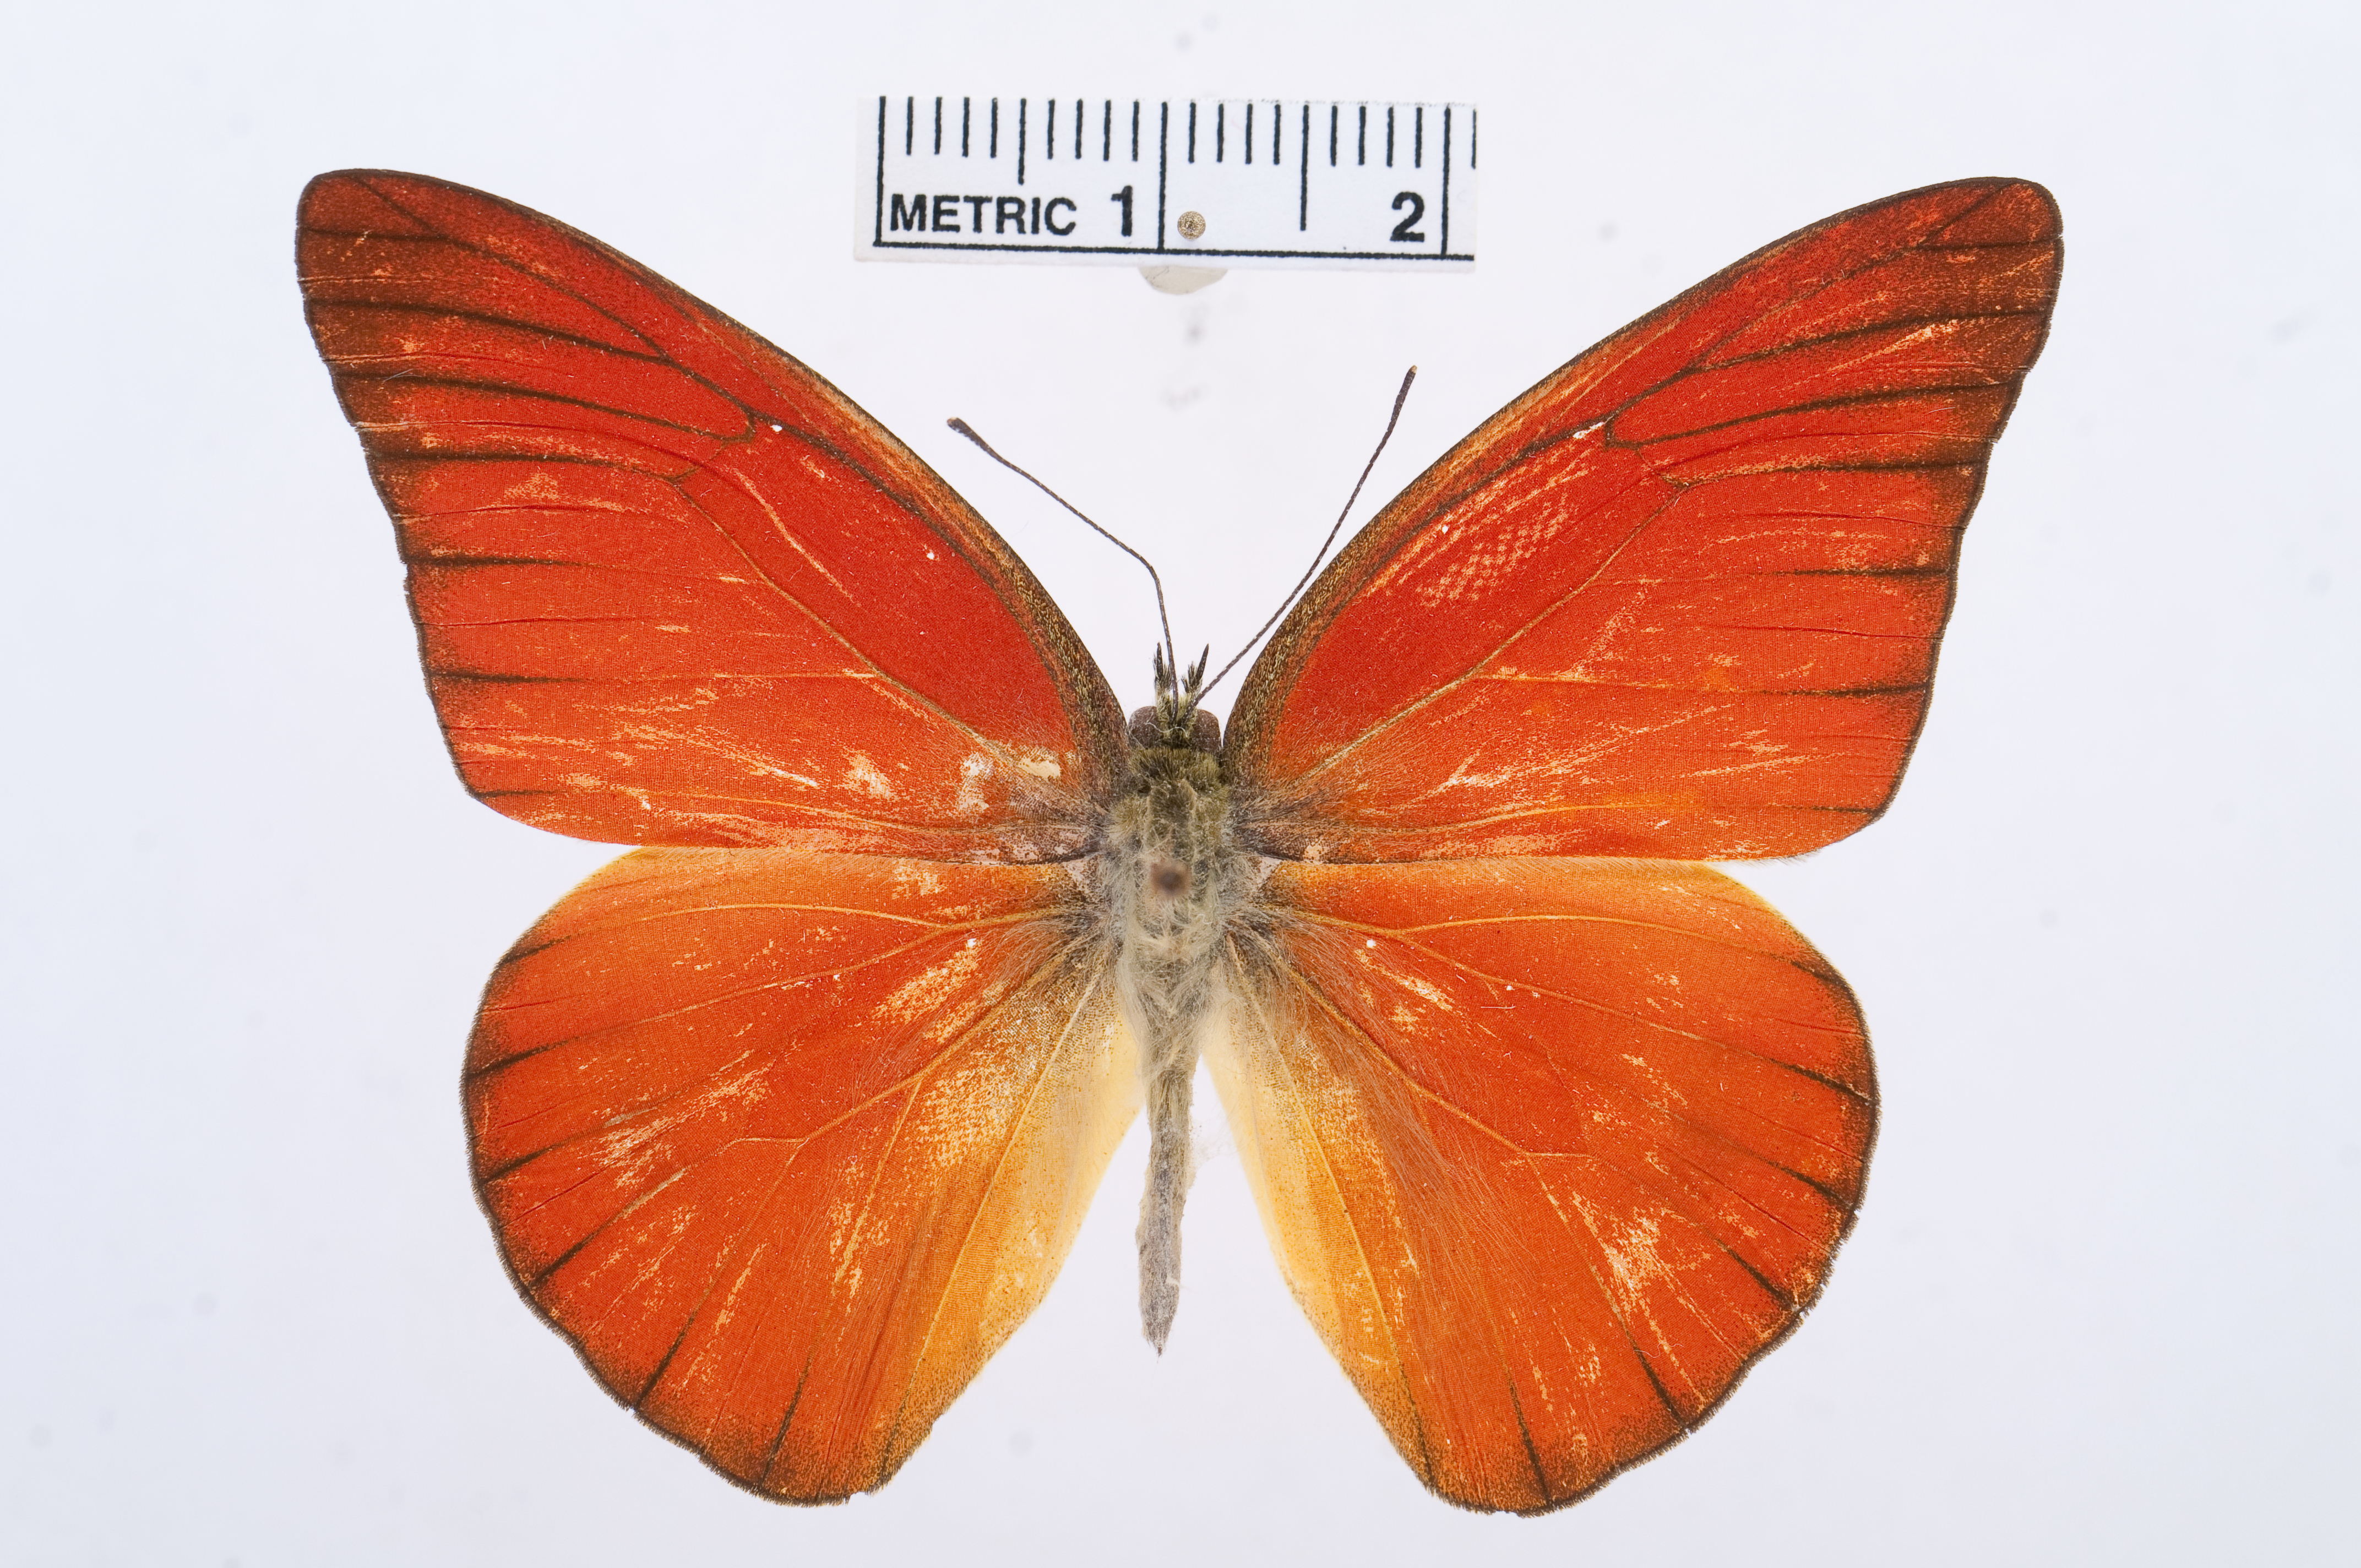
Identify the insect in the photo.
Appias nero
